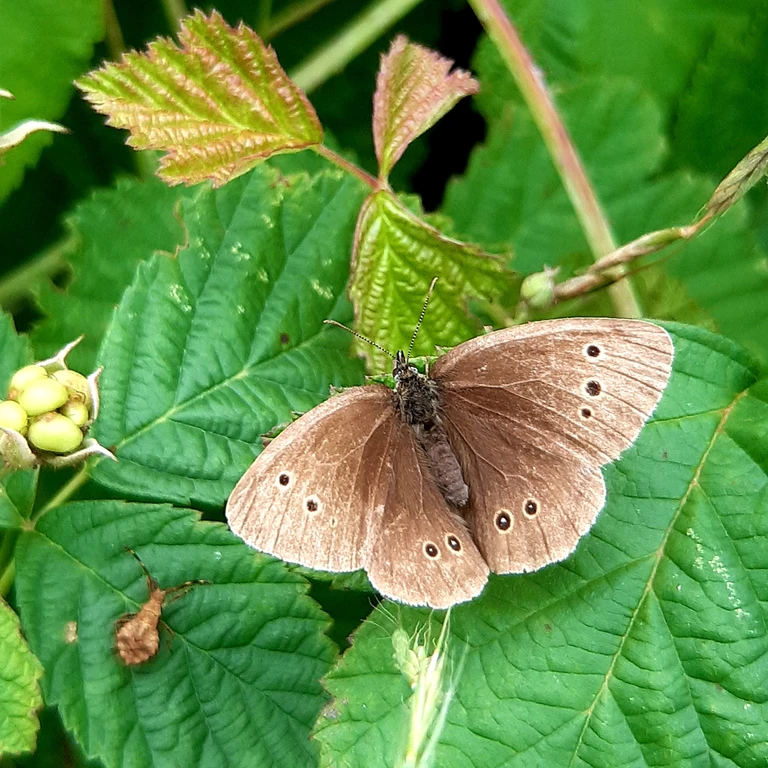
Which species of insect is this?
Aphantopus hyperantus
